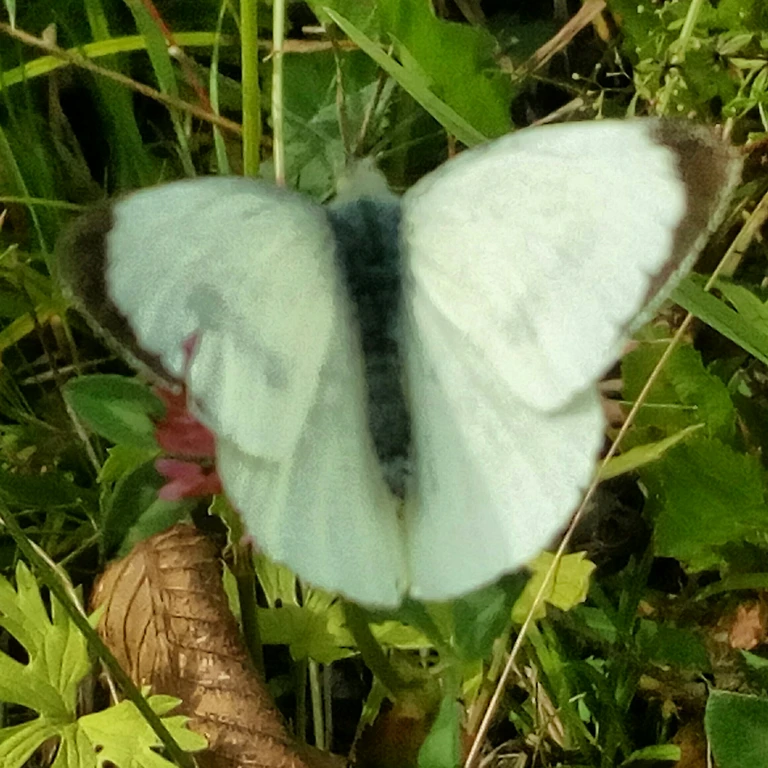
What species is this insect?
Pieris brassicae
